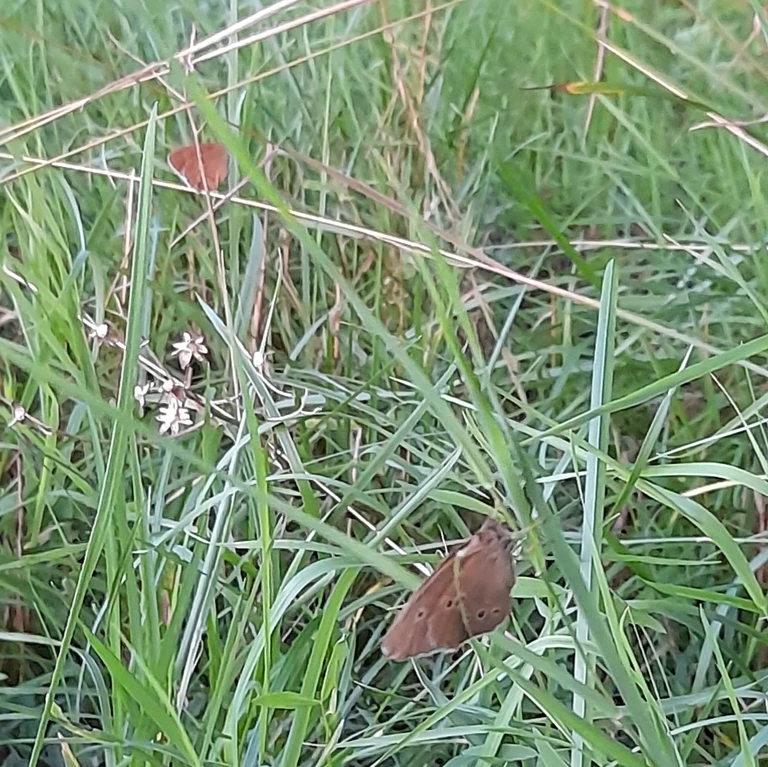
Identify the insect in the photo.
Aphantopus hyperantus
